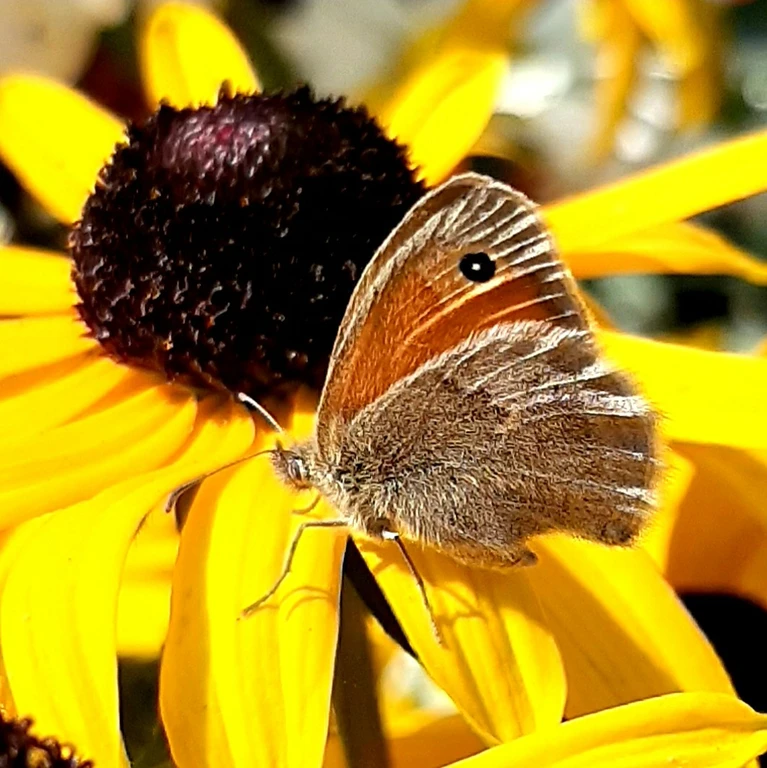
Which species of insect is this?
Coenonympha pamphilus
